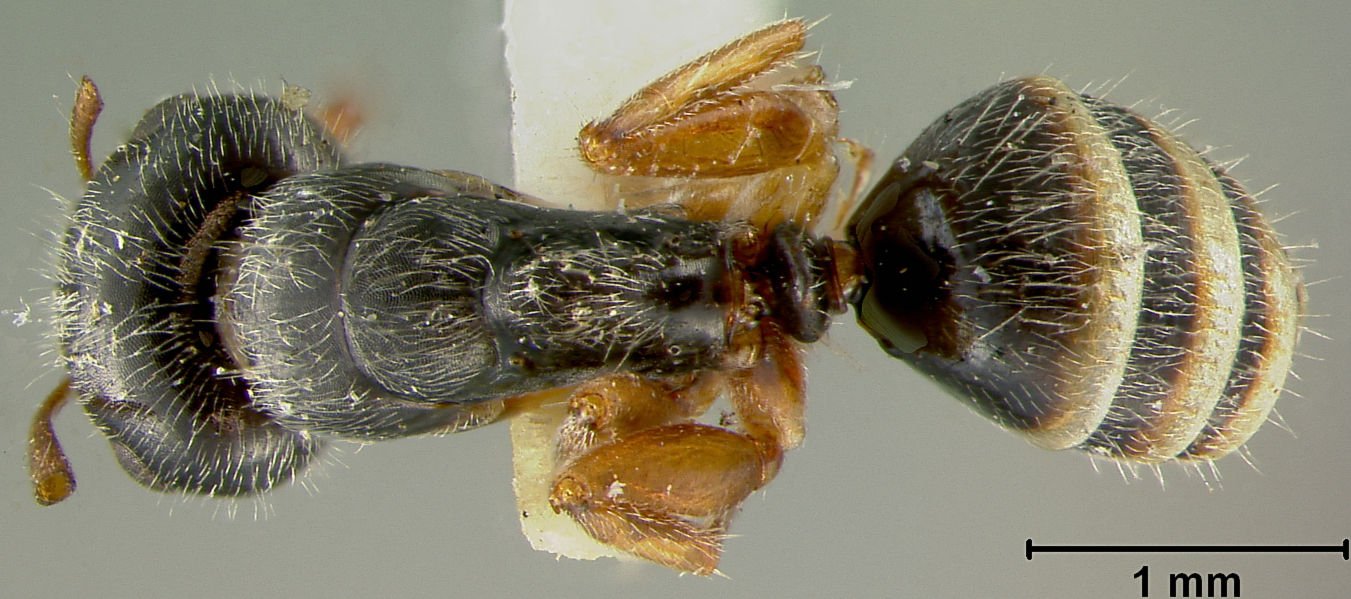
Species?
Camponotus reticulatus
